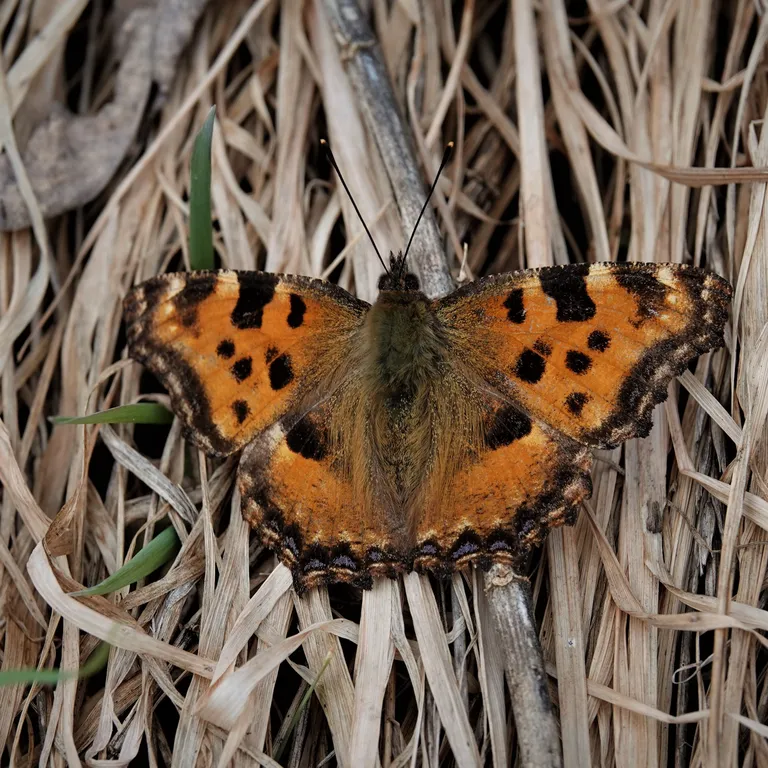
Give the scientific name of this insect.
Nymphalis polychloros
